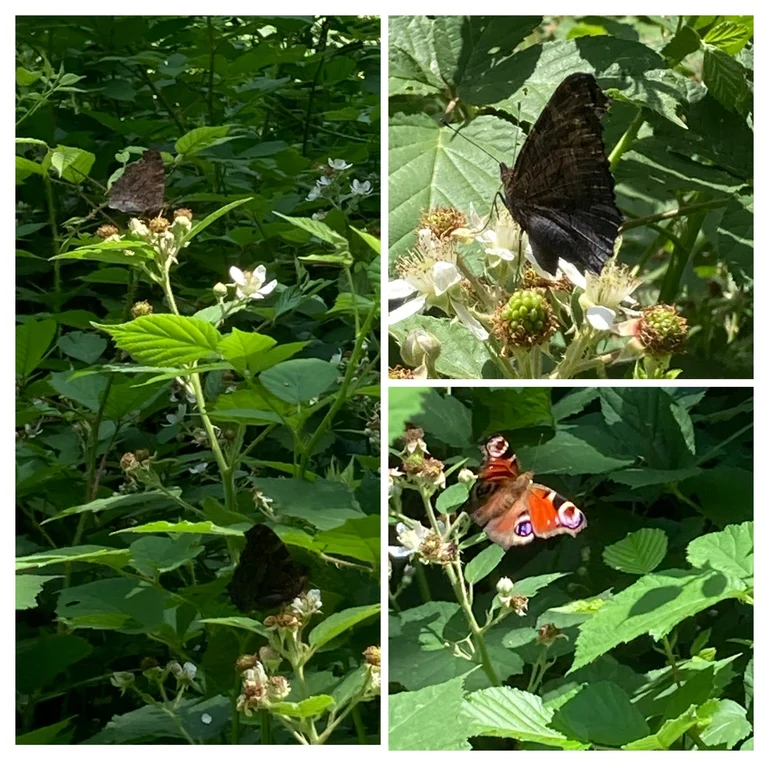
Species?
Aglais io
